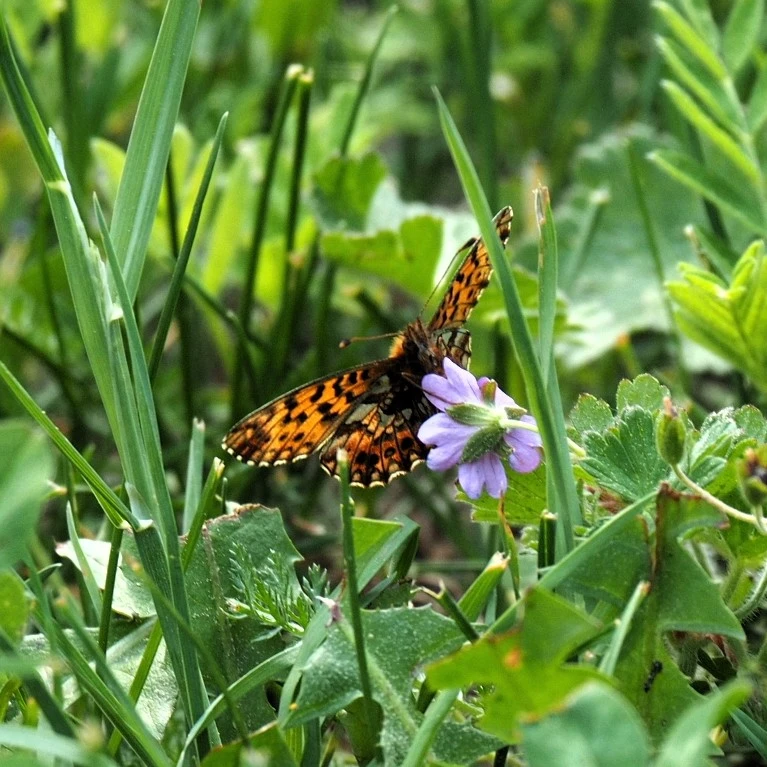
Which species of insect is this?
Boloria dia
